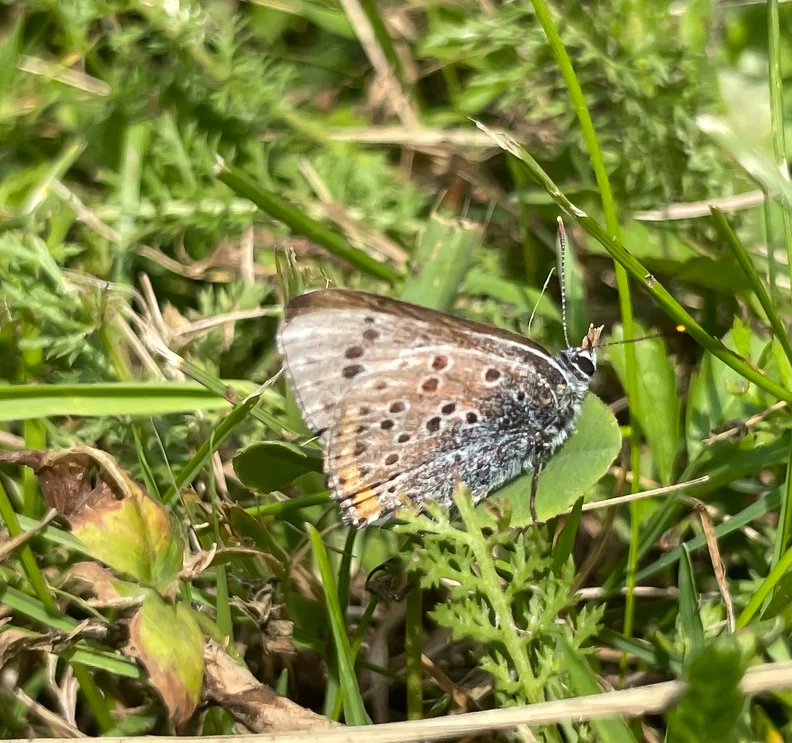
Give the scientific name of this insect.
Lycaena tityrus (also Loweia tityrus)
